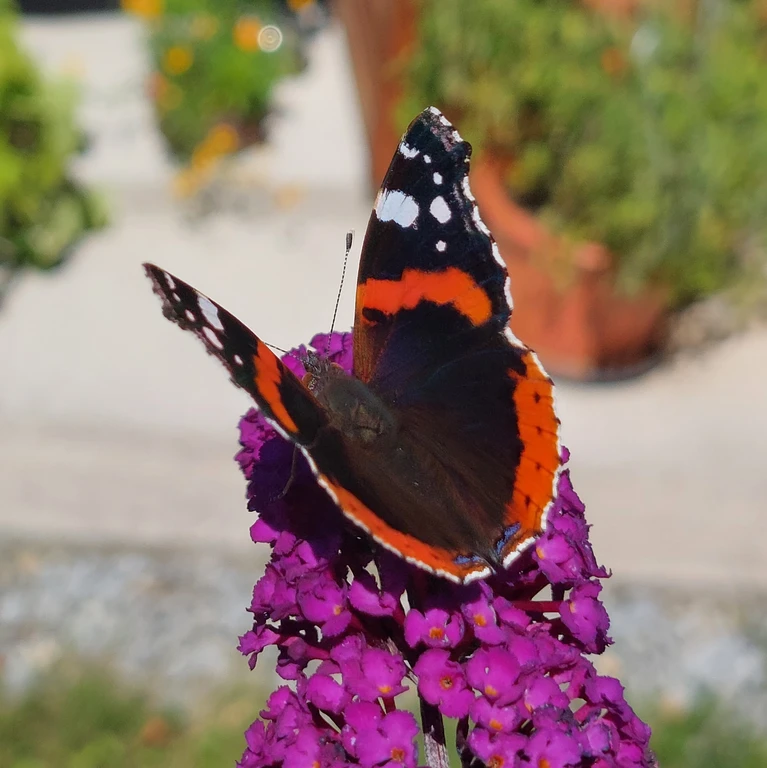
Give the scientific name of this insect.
Vanessa atalanta
